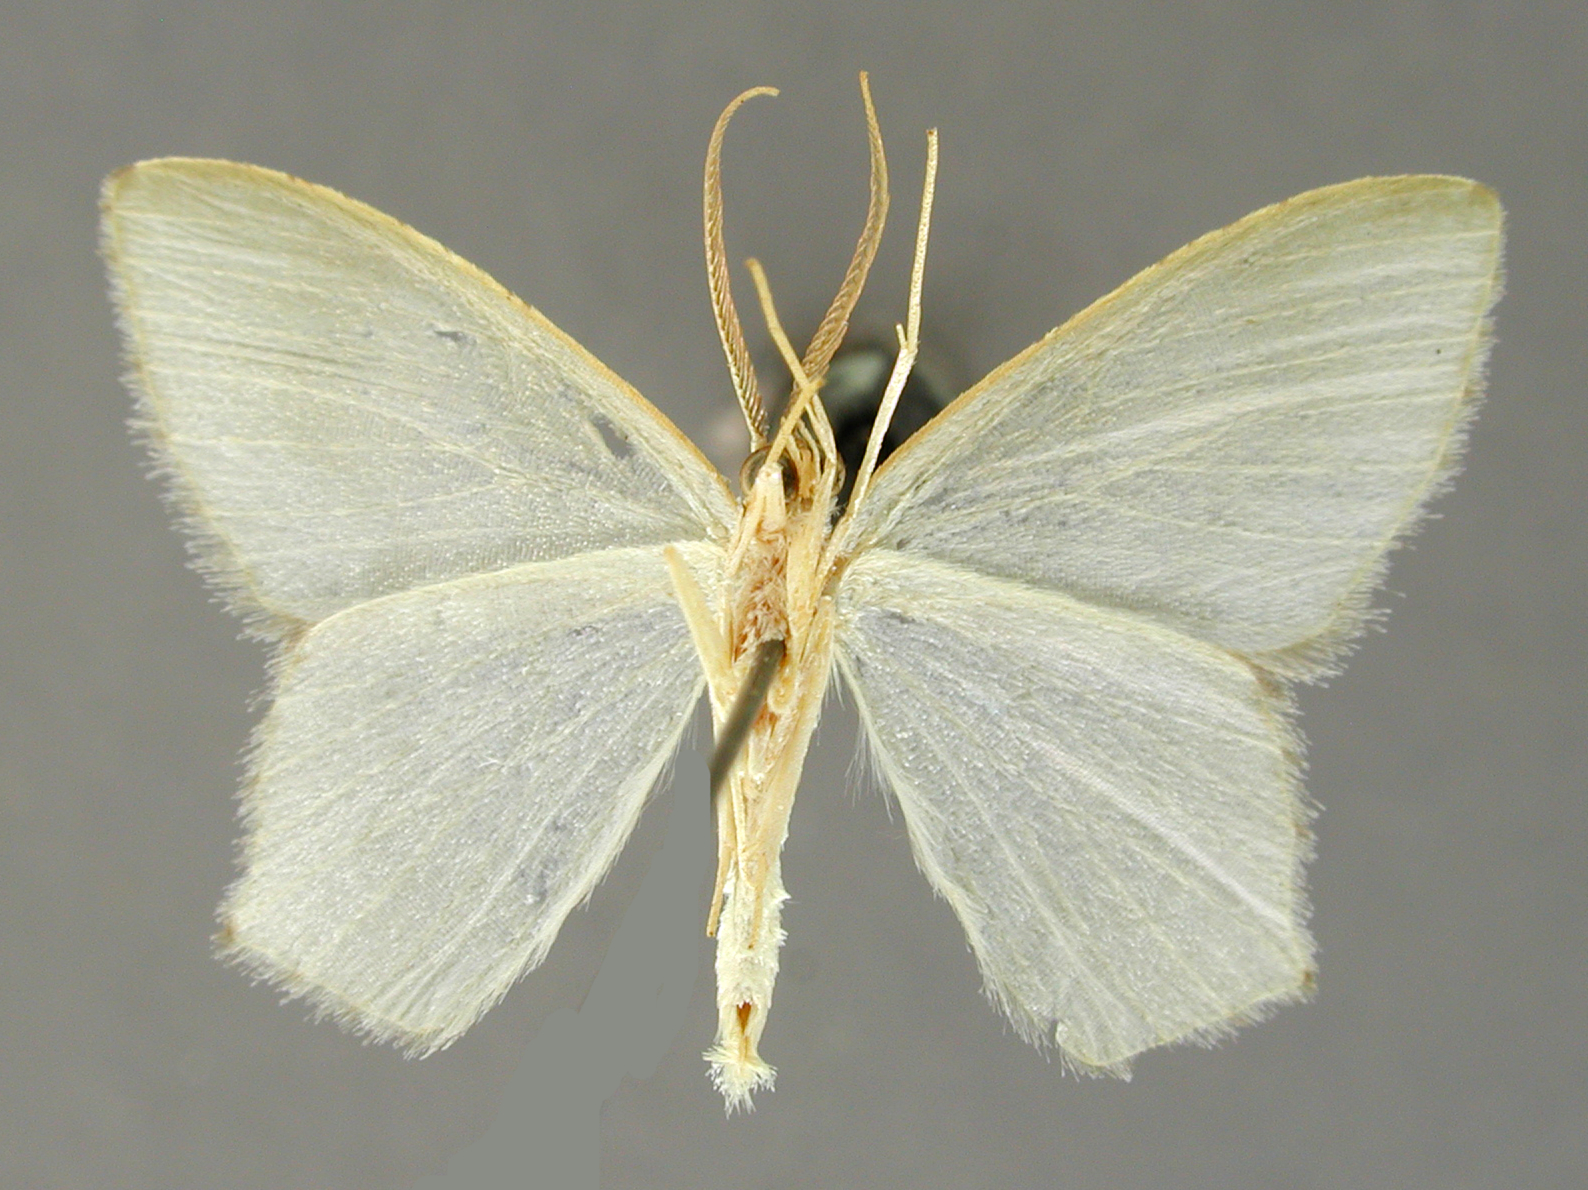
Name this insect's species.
Chloropteryx jalapata
